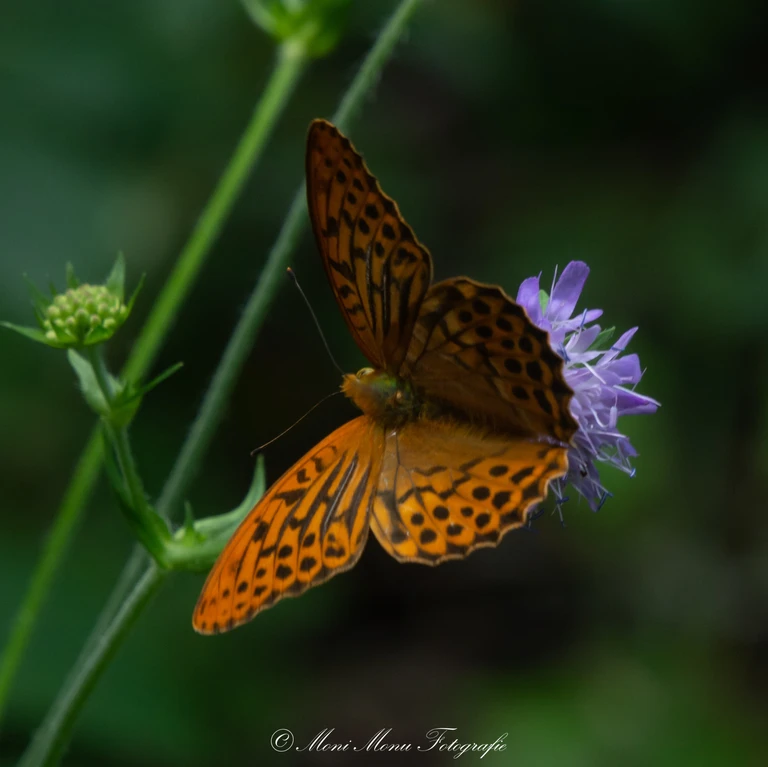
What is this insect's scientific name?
Argynnis paphia
